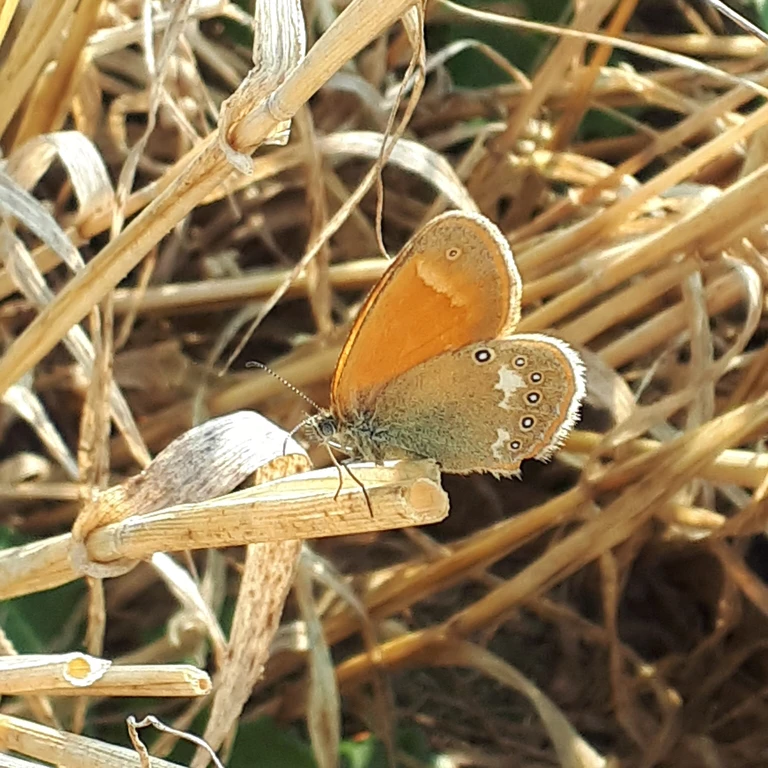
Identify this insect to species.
Coenonympha glycerion (also Coenonympha iphis)
